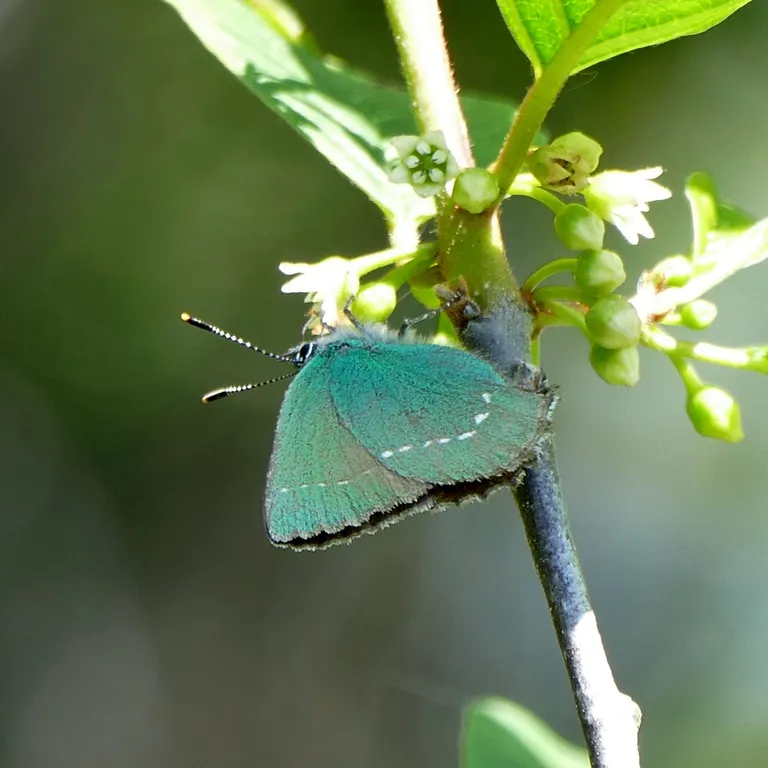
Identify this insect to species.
Callophrys rubi
